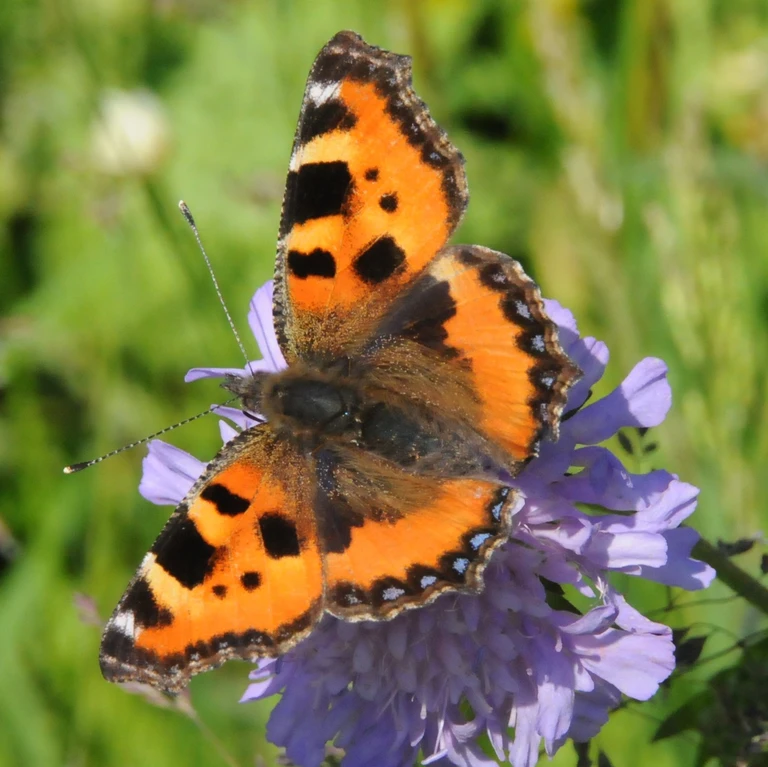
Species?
Aglais urticae
